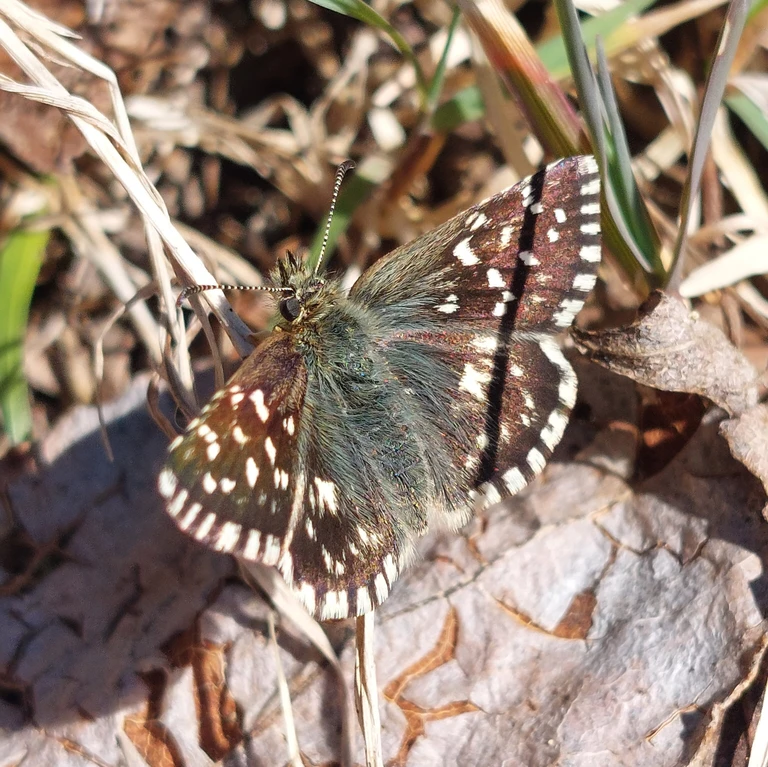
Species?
Pyrgus malvae
